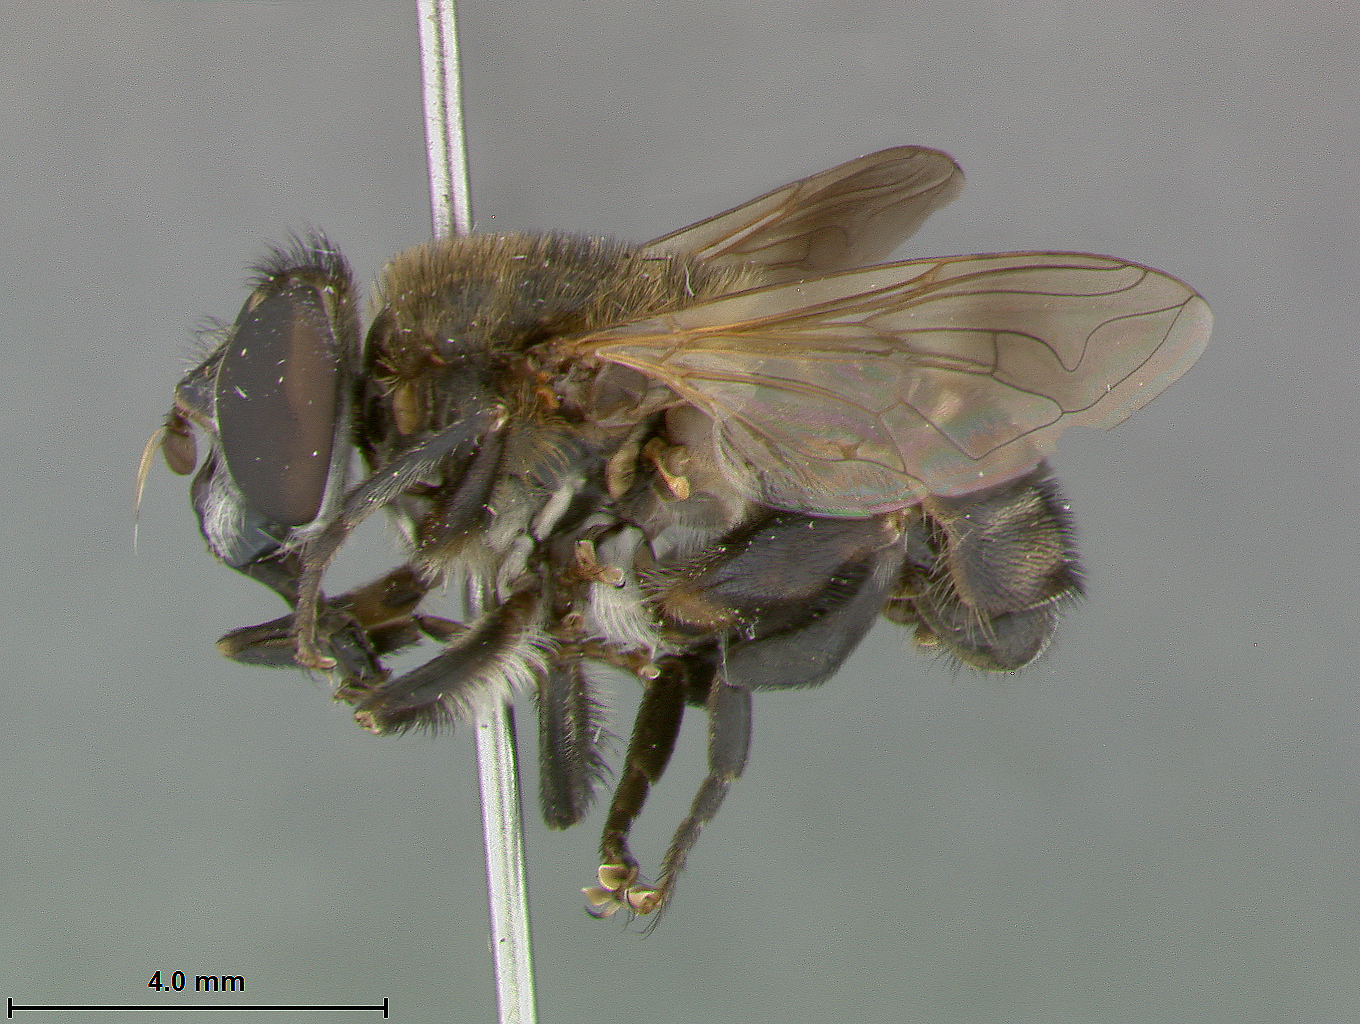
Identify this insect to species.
Mallota apis
